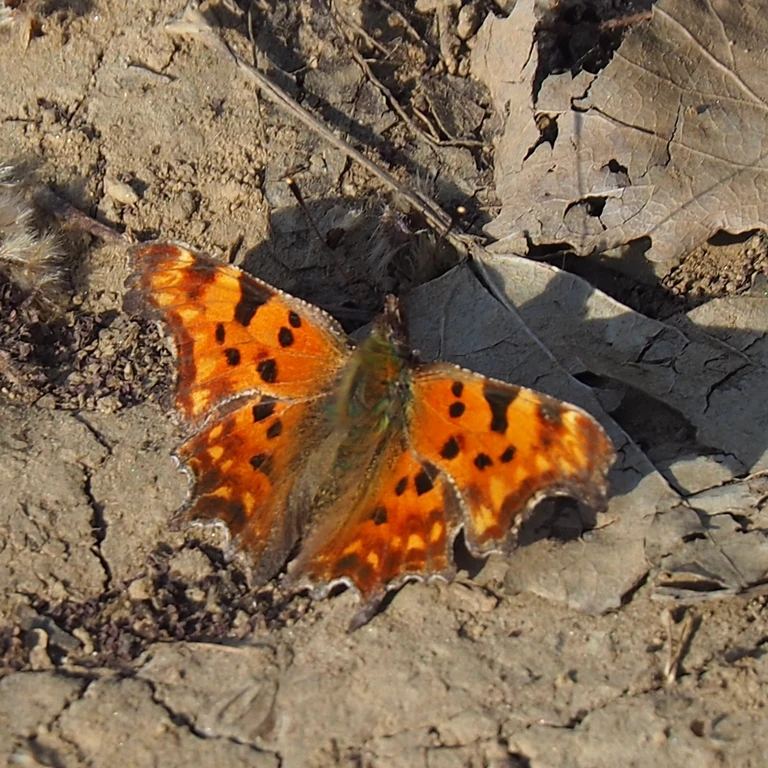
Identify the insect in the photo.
Polygonia c-album
